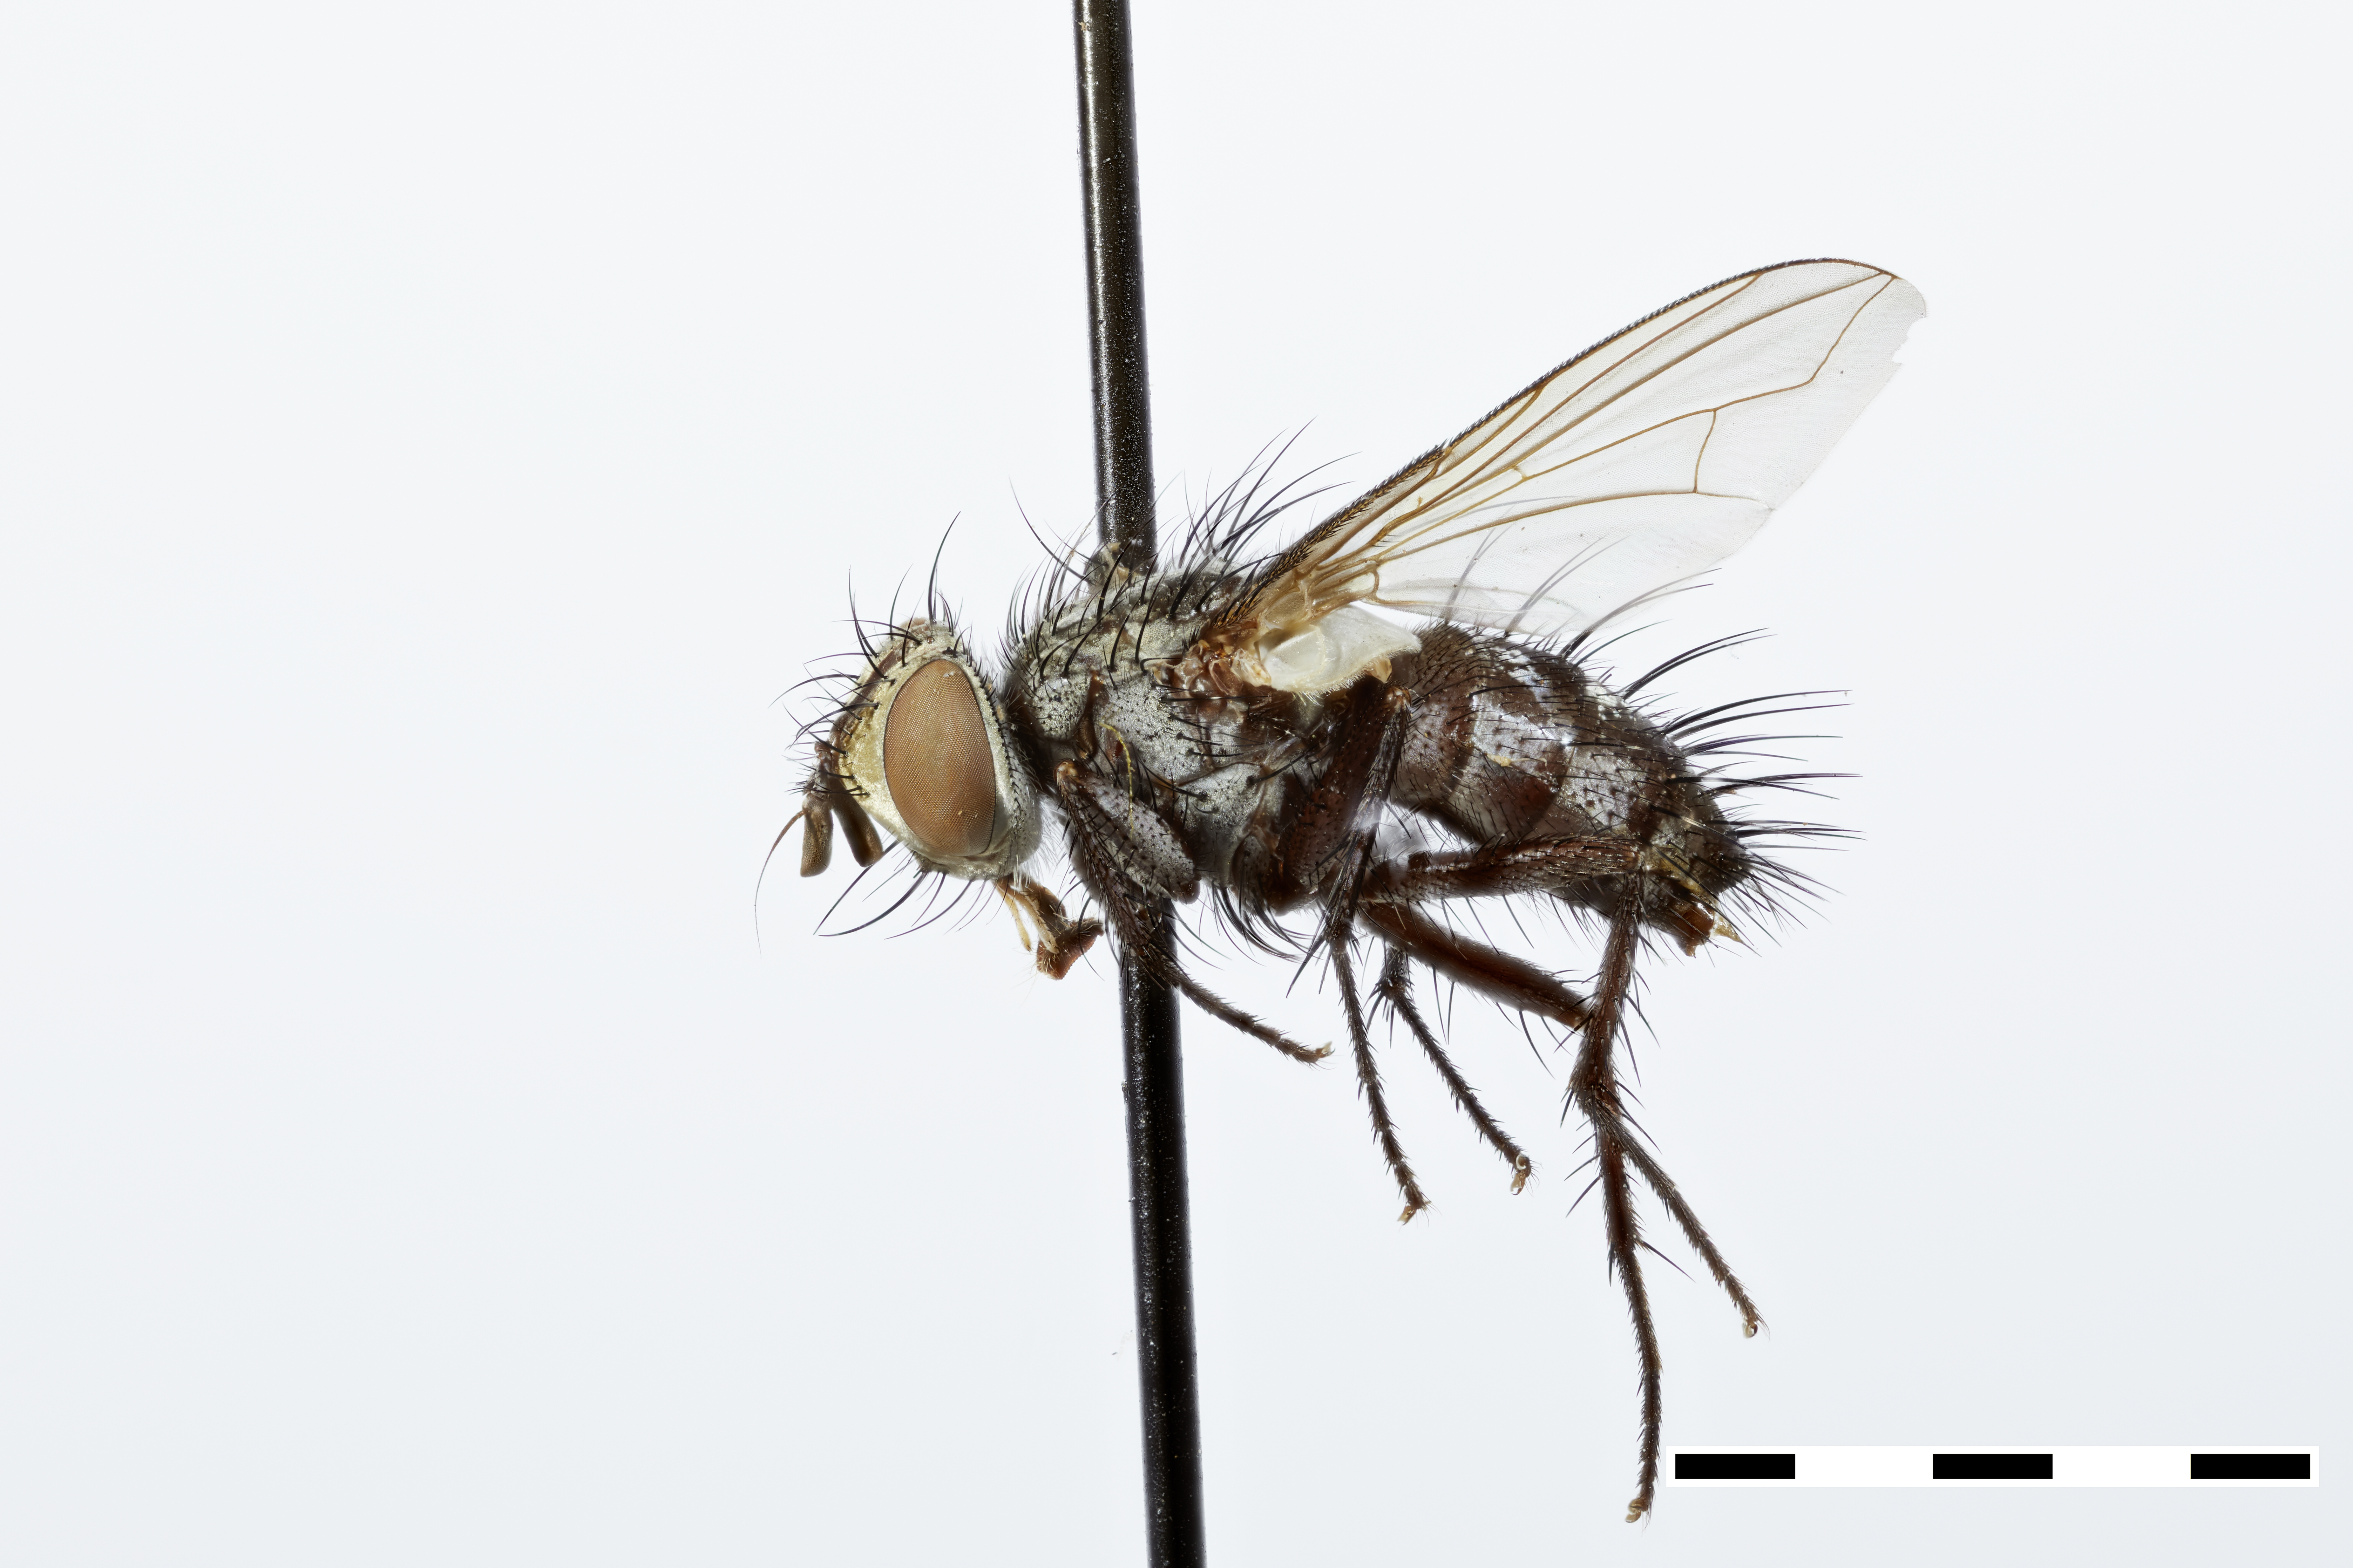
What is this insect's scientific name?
Metatachina mellifrons
